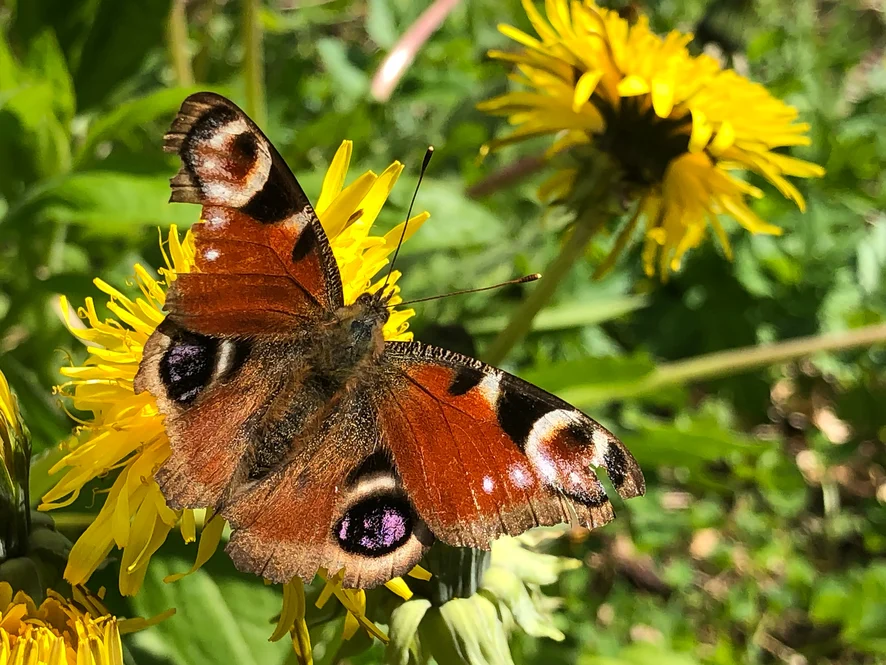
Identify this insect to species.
Aglais io
